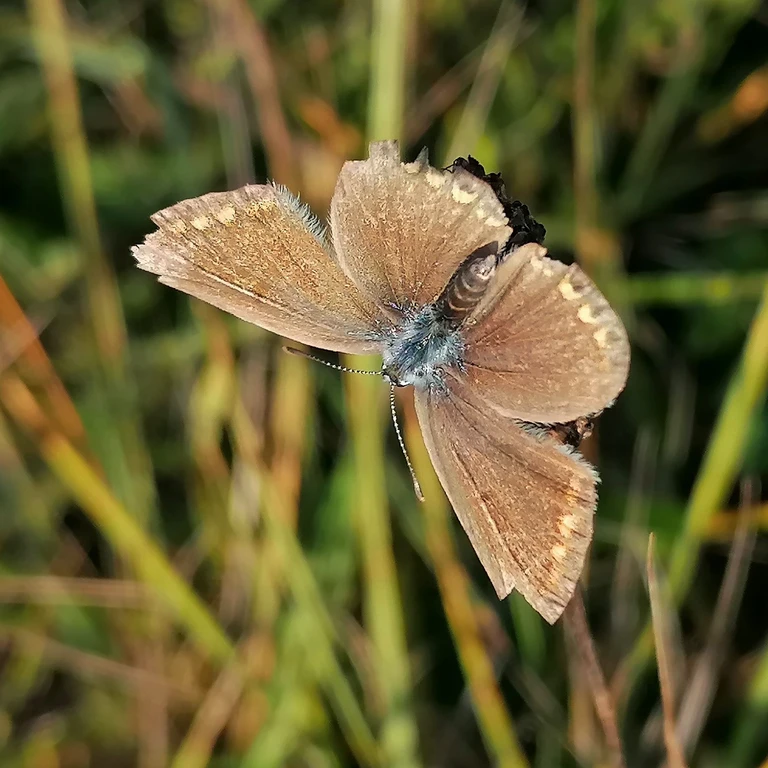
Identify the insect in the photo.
Polyommatus icarus
